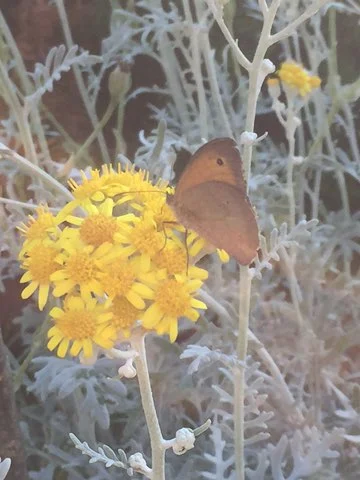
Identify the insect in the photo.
Maniola jurtina
